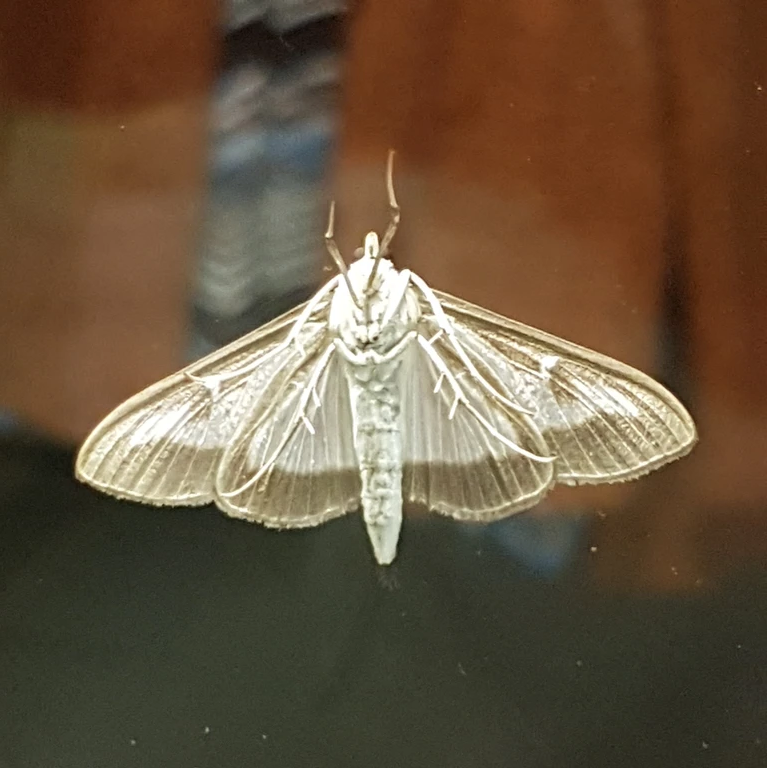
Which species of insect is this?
Cydalima perspectalis
